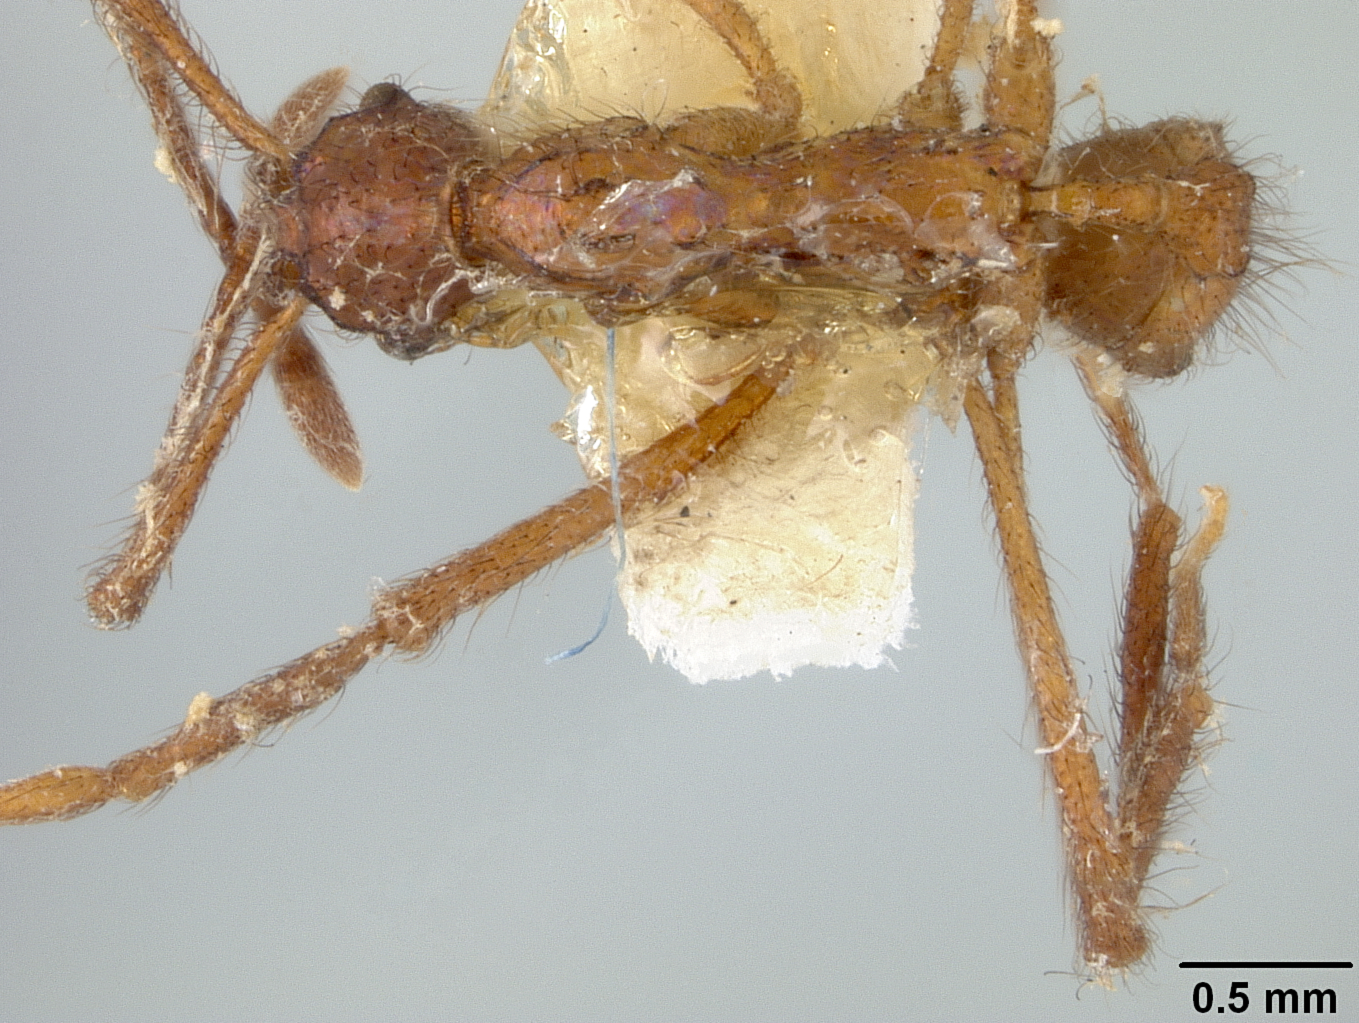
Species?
Apterostigma epinotale
